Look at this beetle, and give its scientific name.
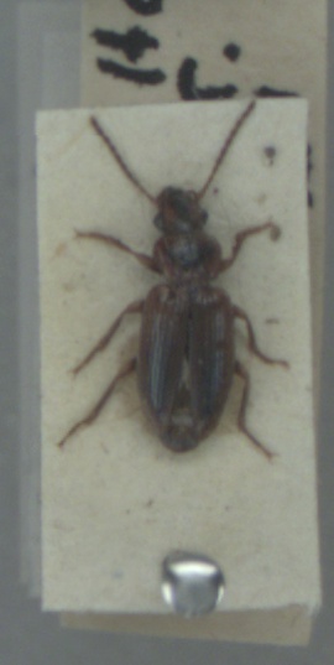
Dicheirotrichus gustavii
